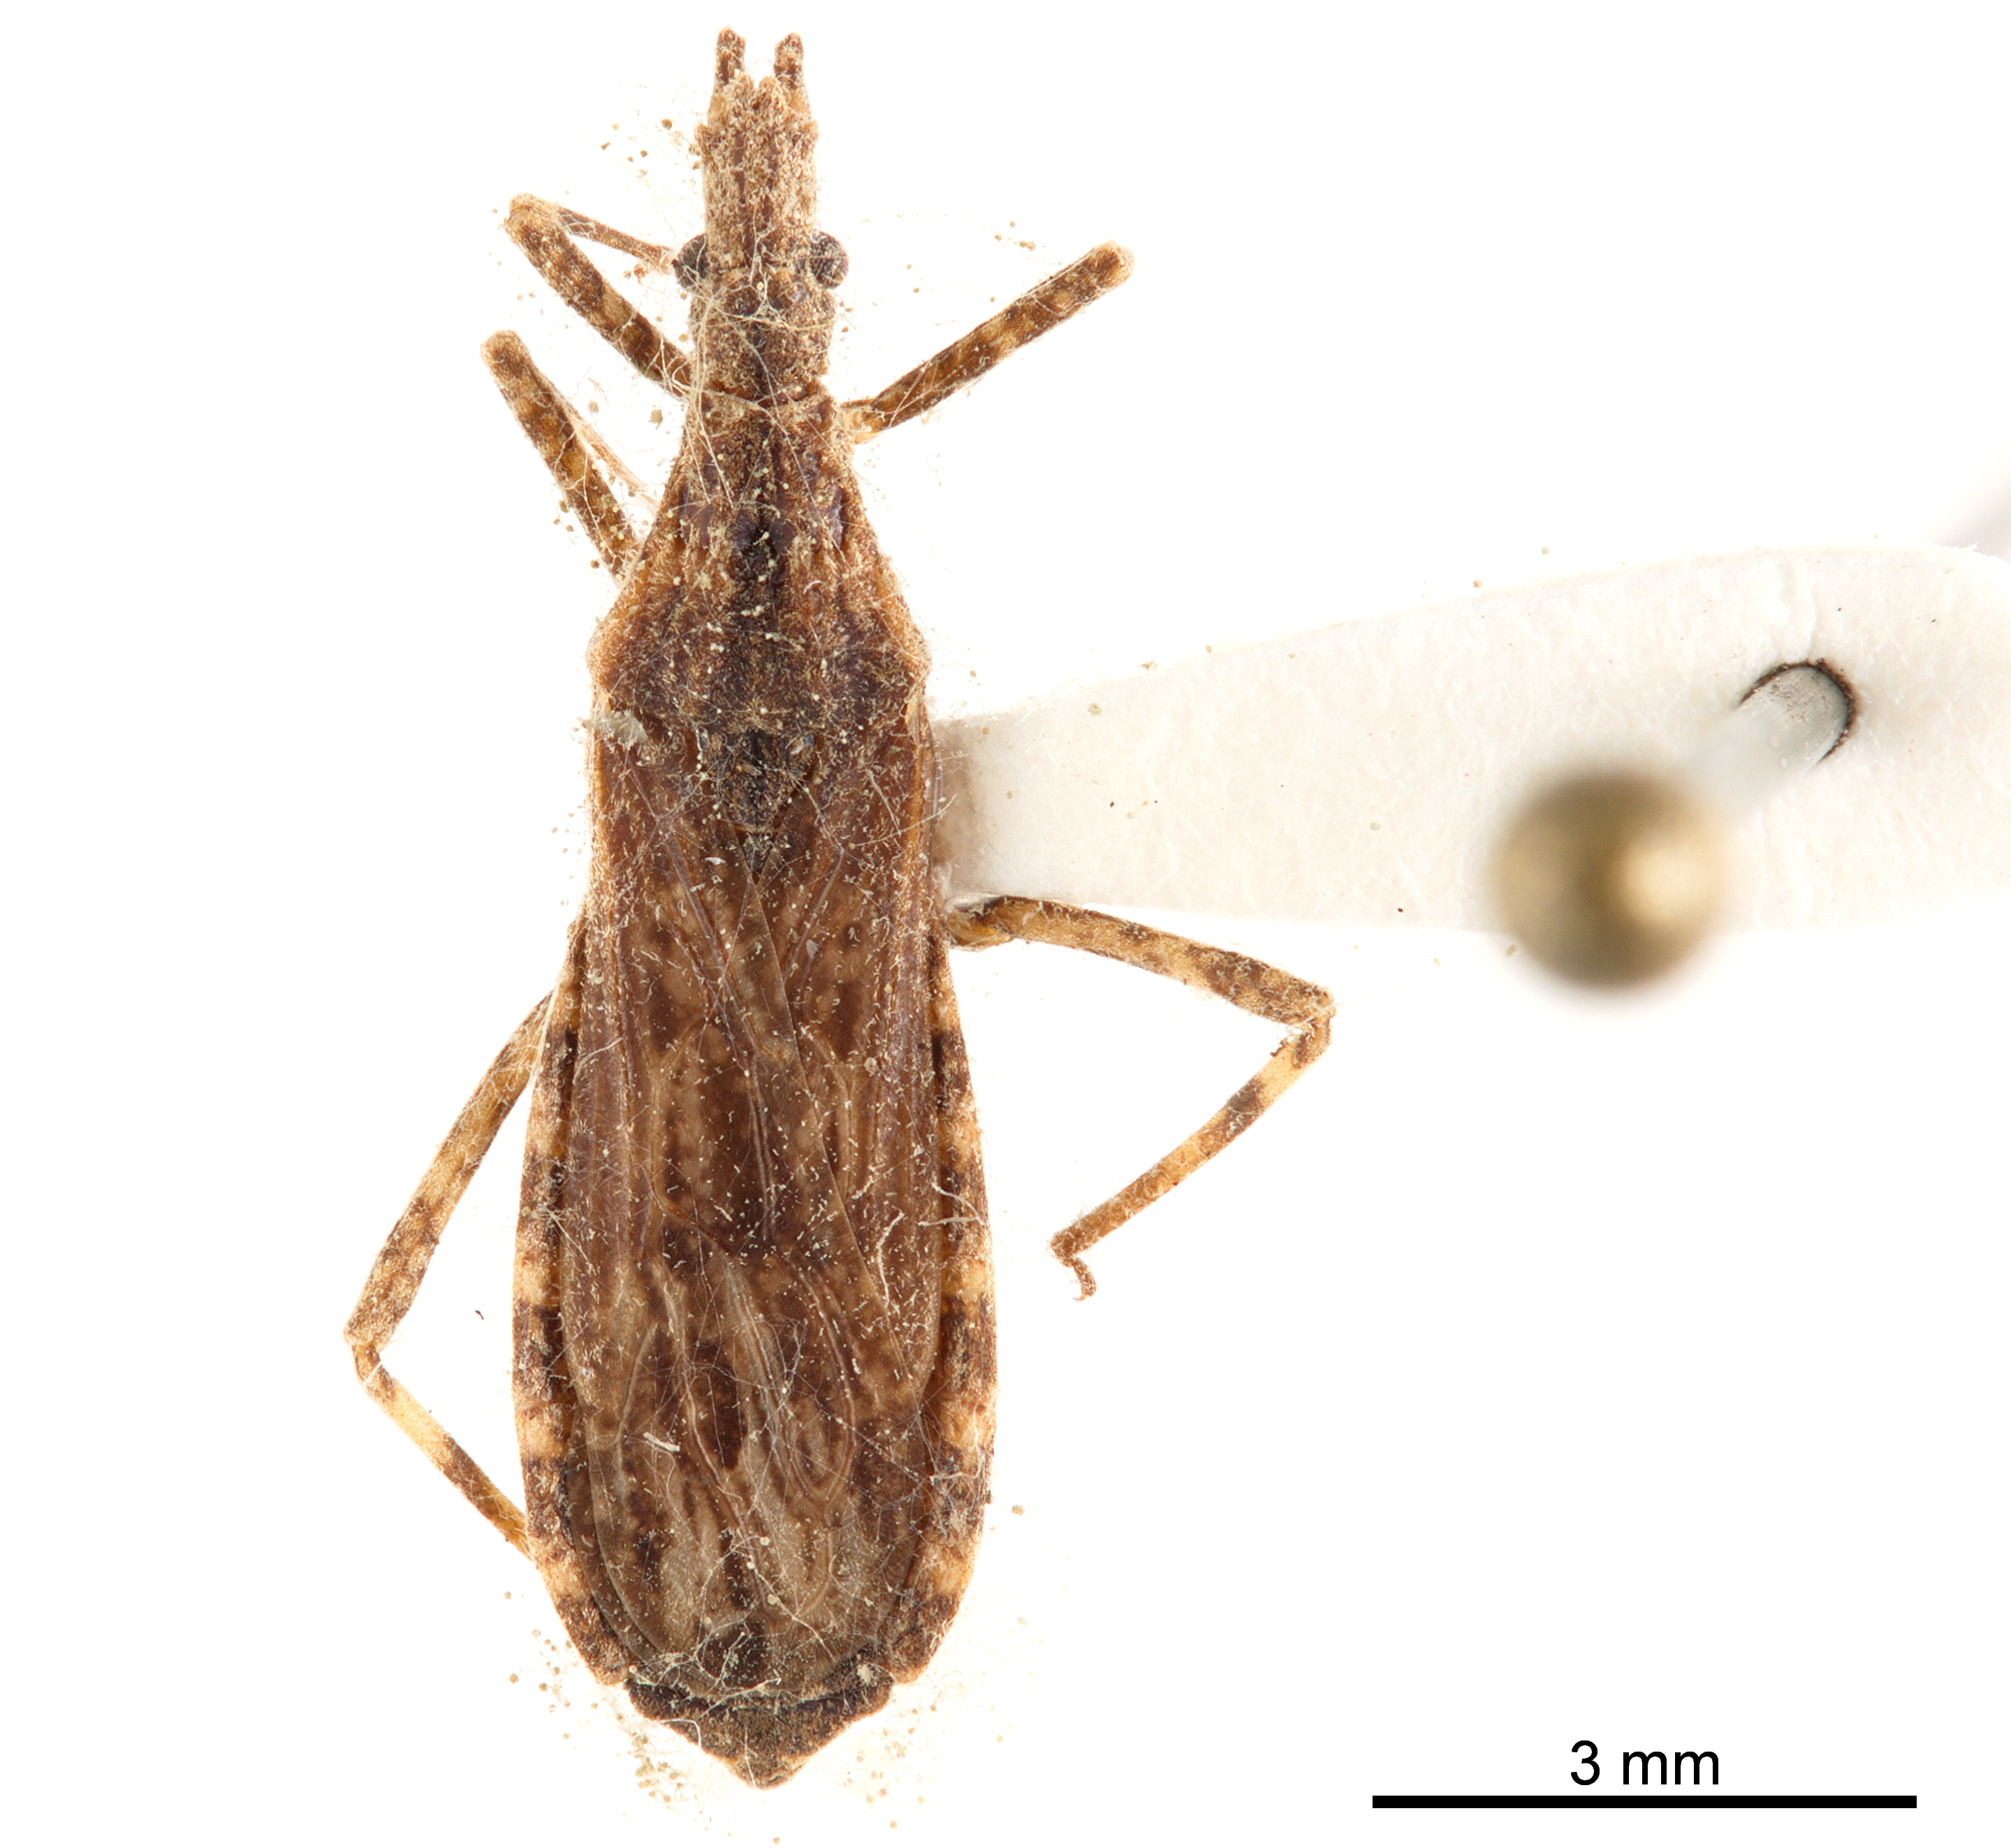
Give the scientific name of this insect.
Aulacogenia errabunda
